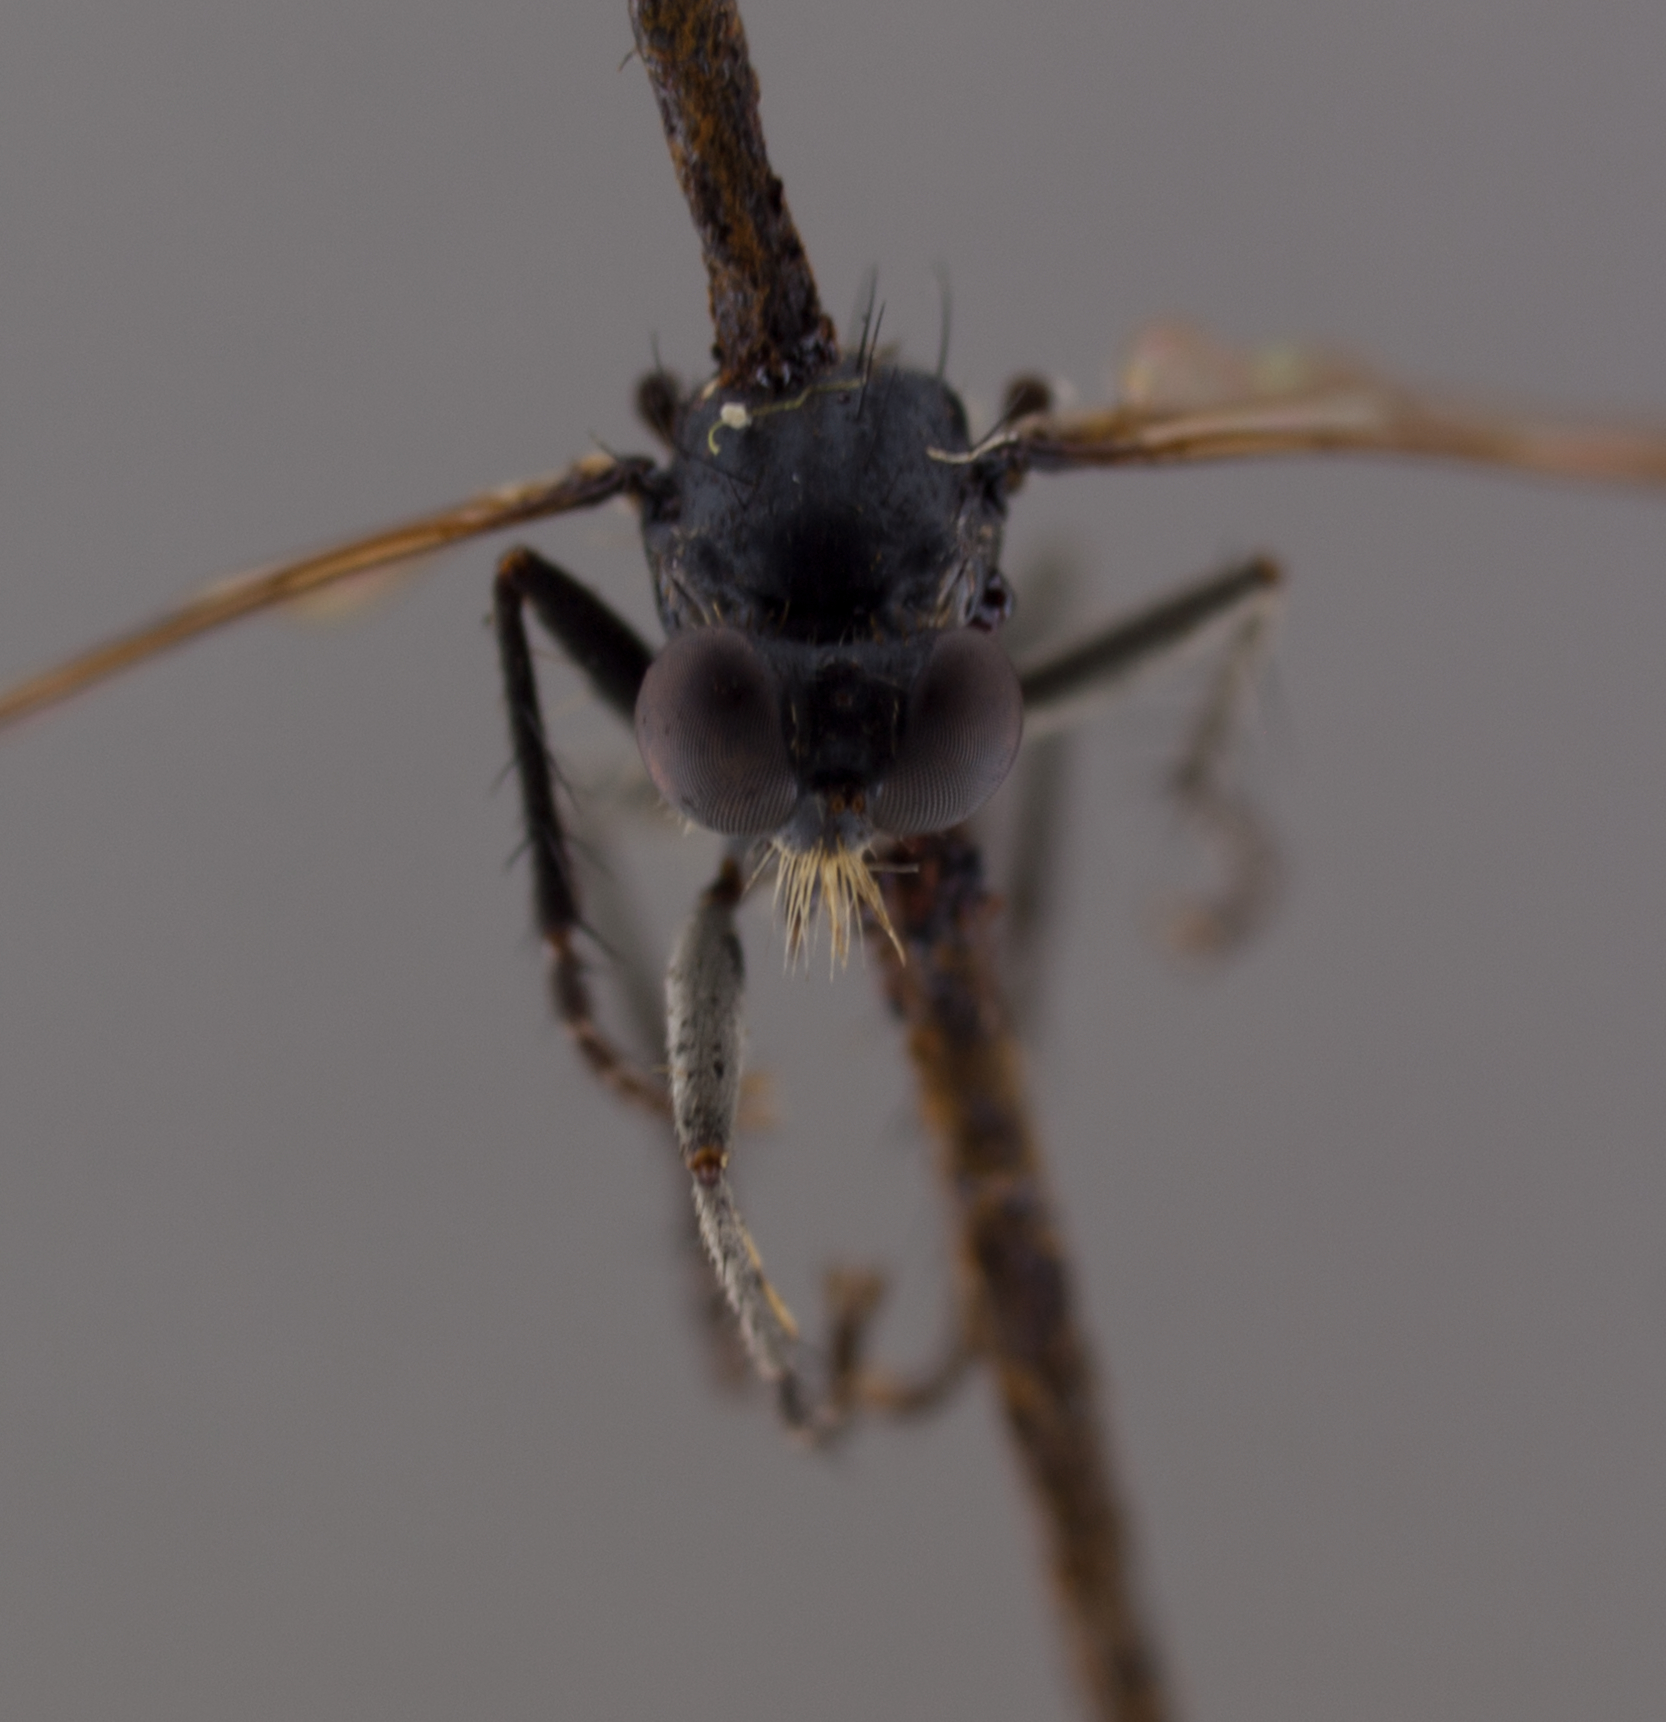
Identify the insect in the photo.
Lasiopogon trivittatus
